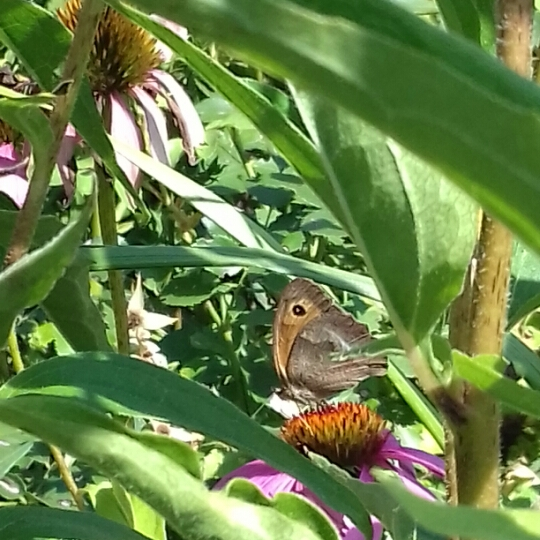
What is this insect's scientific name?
Maniola jurtina
